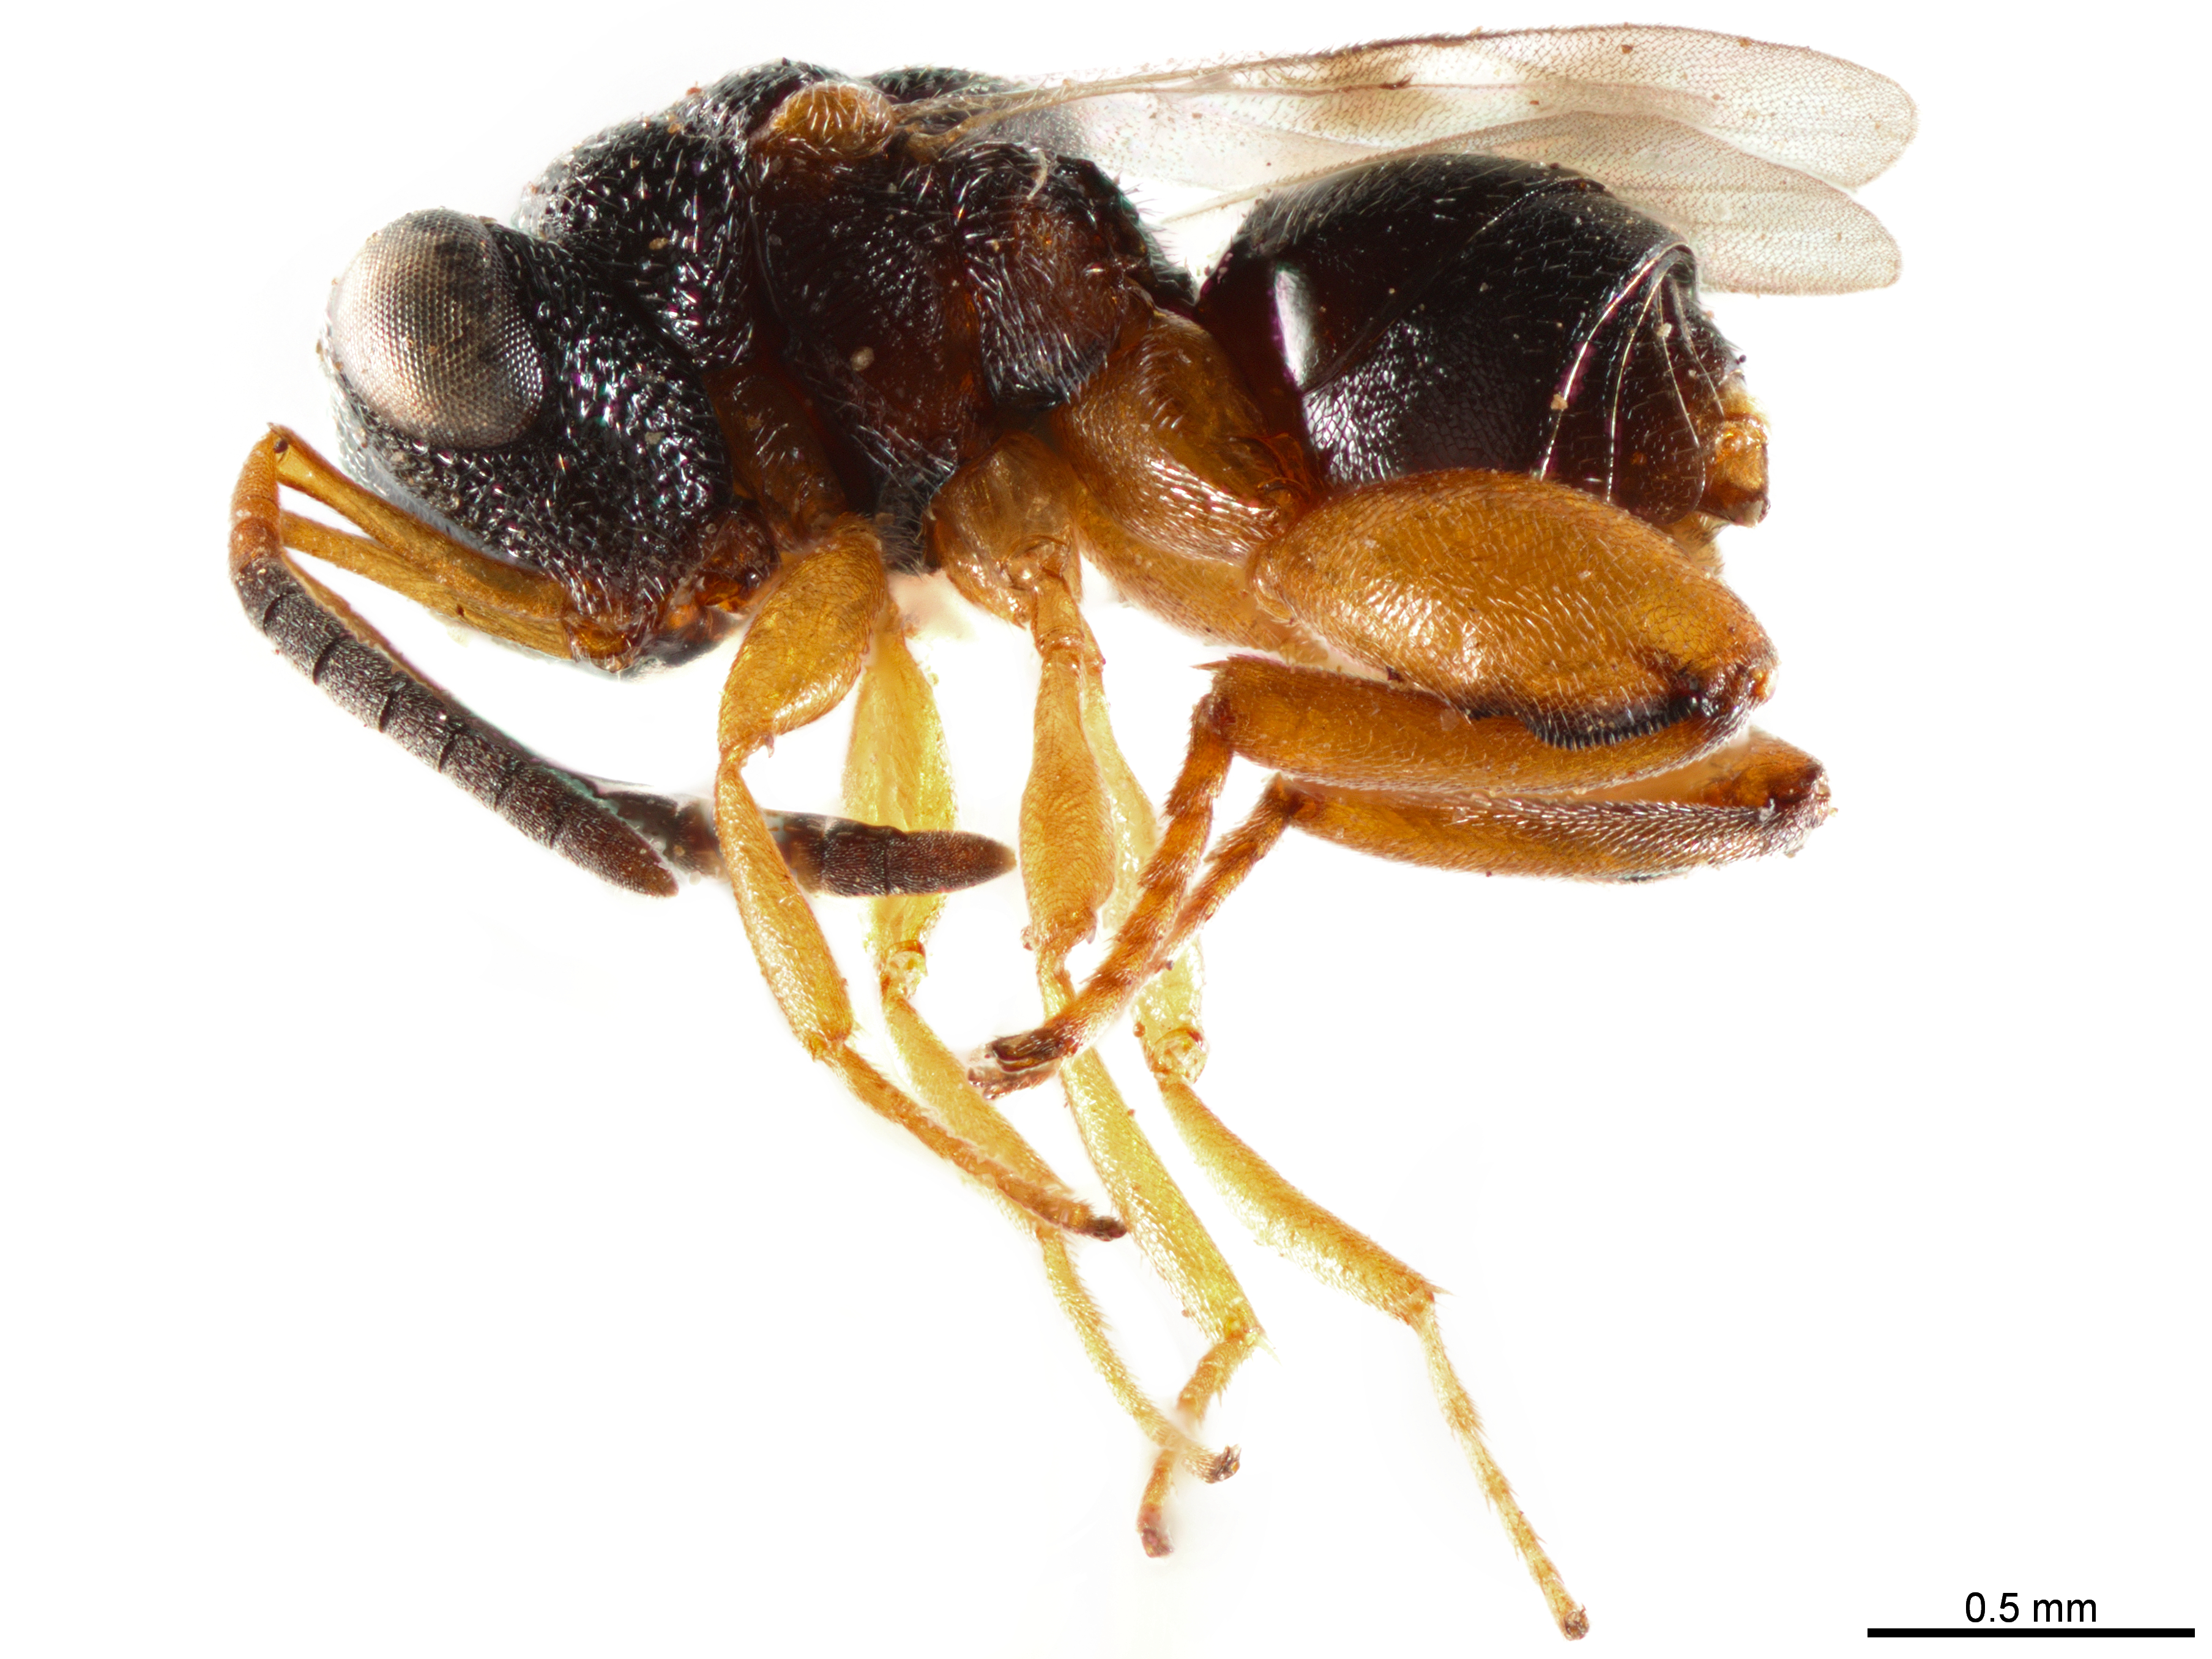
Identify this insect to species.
Hockeria bicolor
